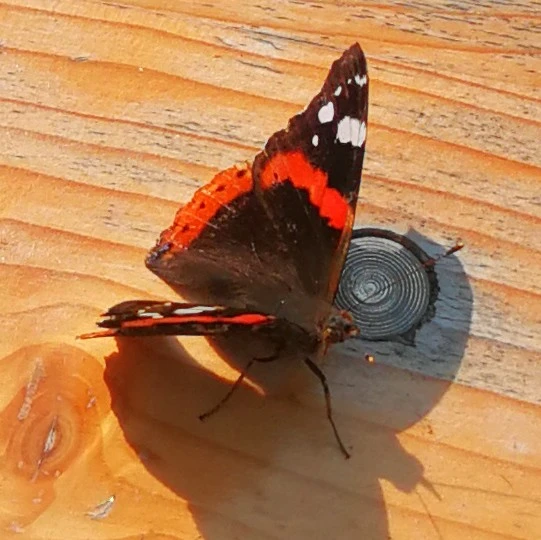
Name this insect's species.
Vanessa atalanta
